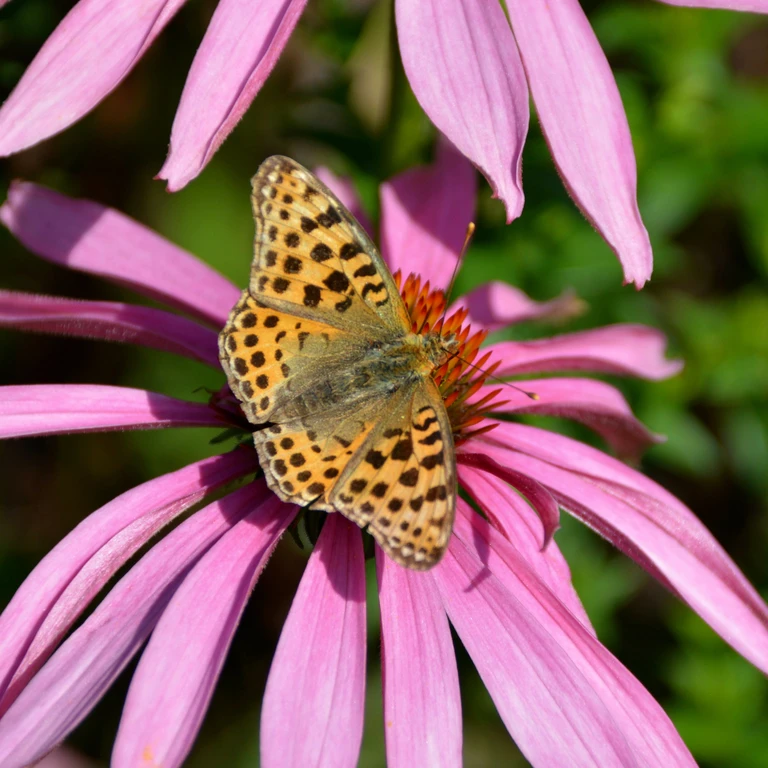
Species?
Issoria lathonia
